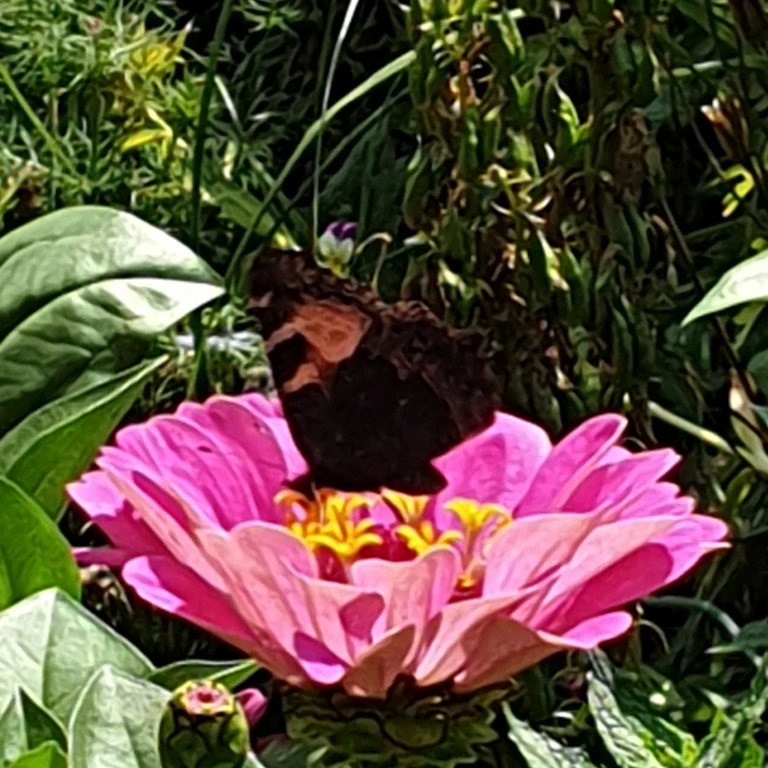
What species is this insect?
Aglais urticae
